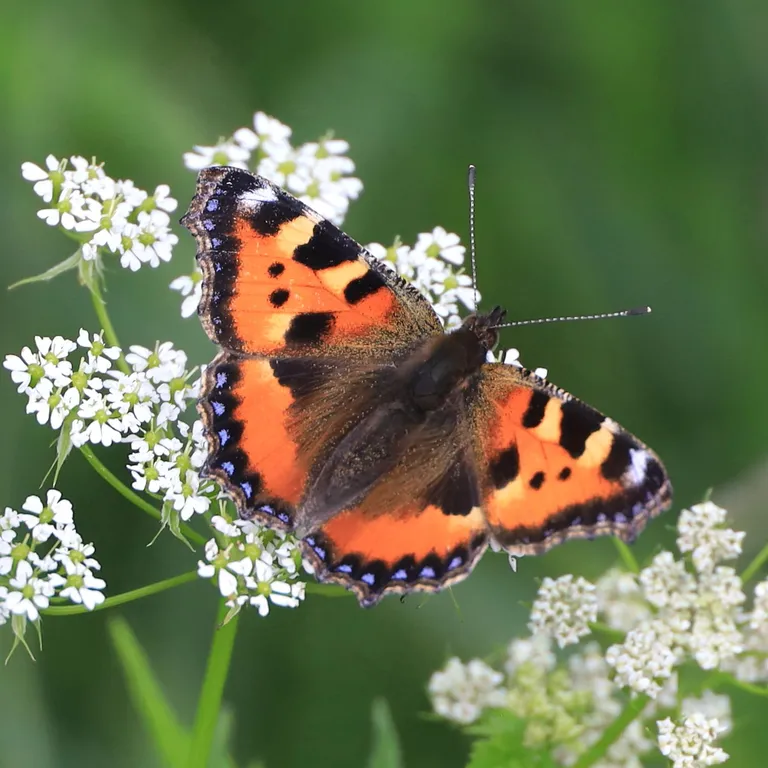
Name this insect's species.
Aglais urticae
